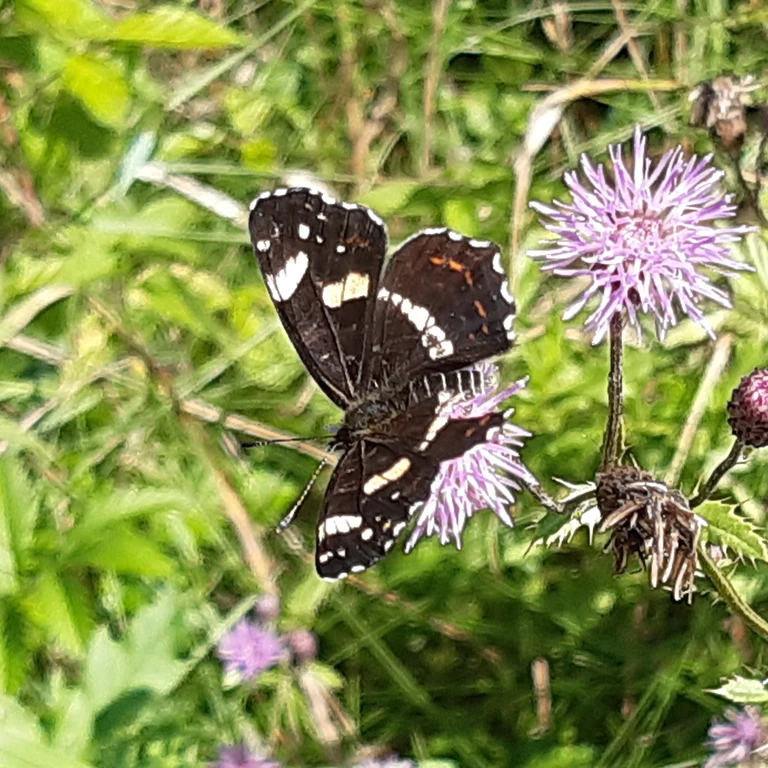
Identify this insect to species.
Araschnia levana
